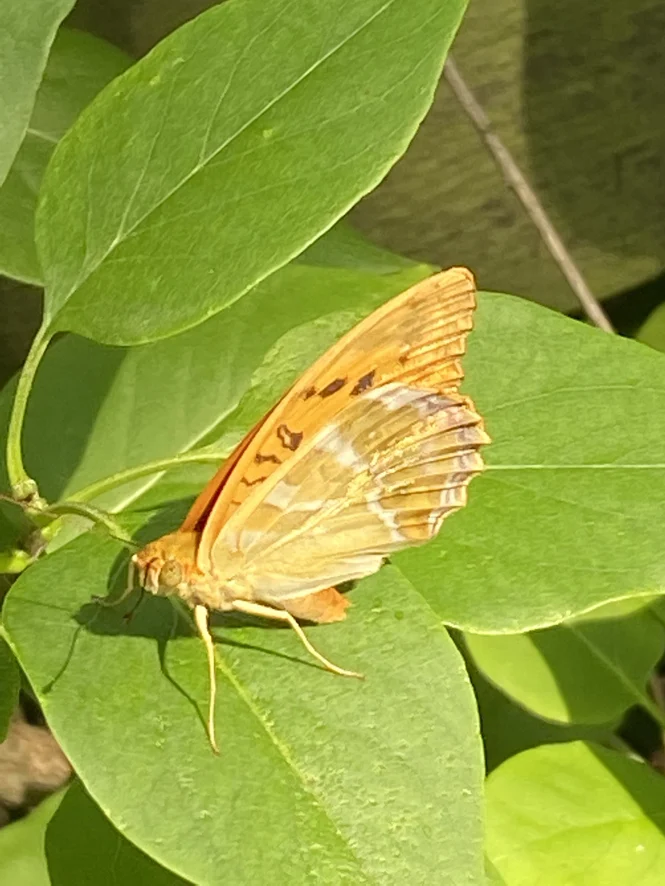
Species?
Argynnis paphia
